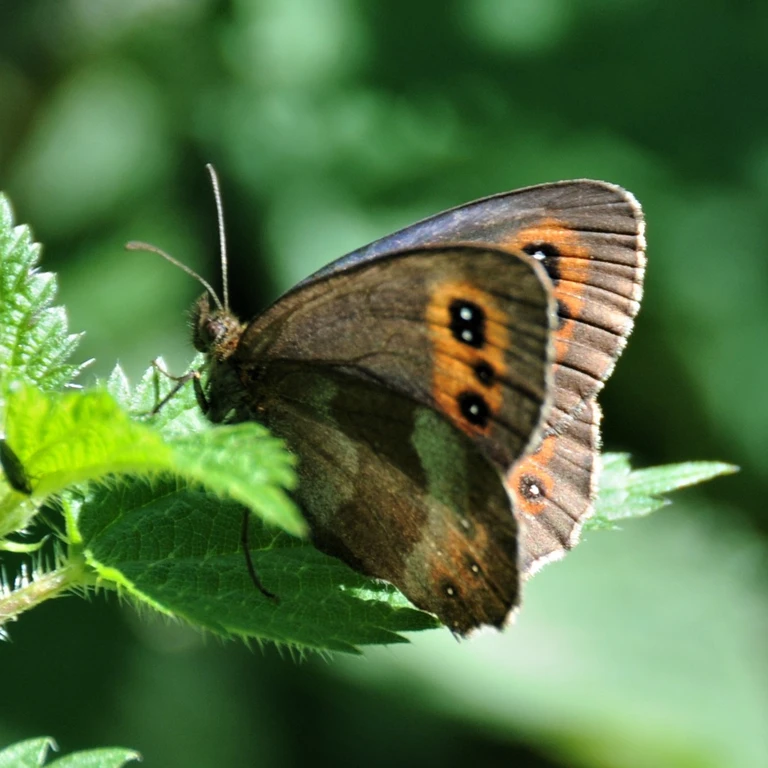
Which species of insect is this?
Erebia aethiops
